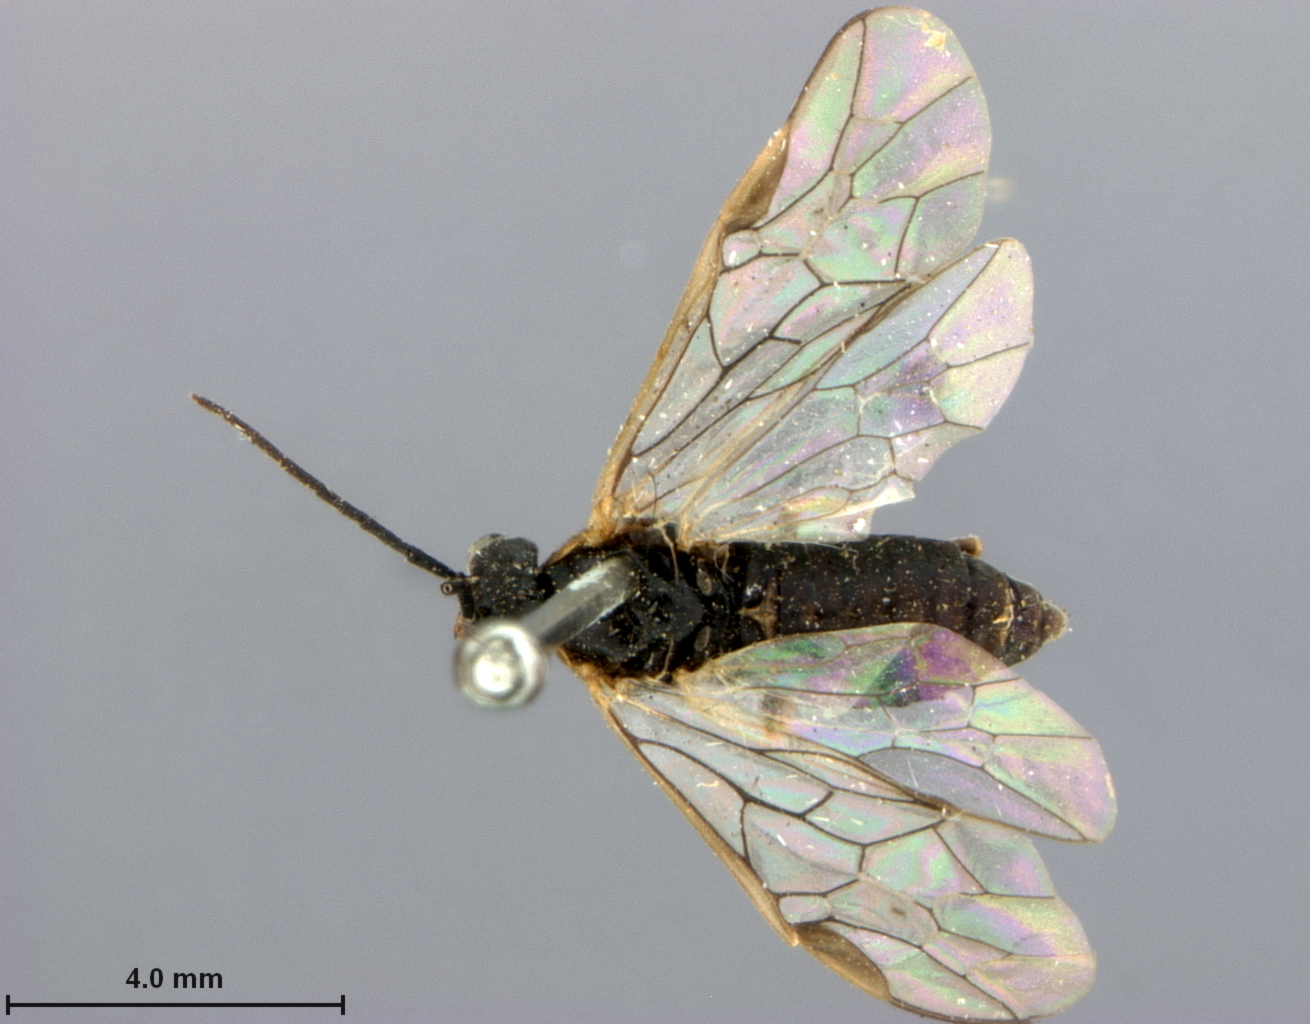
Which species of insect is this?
Pachynematus orarius
